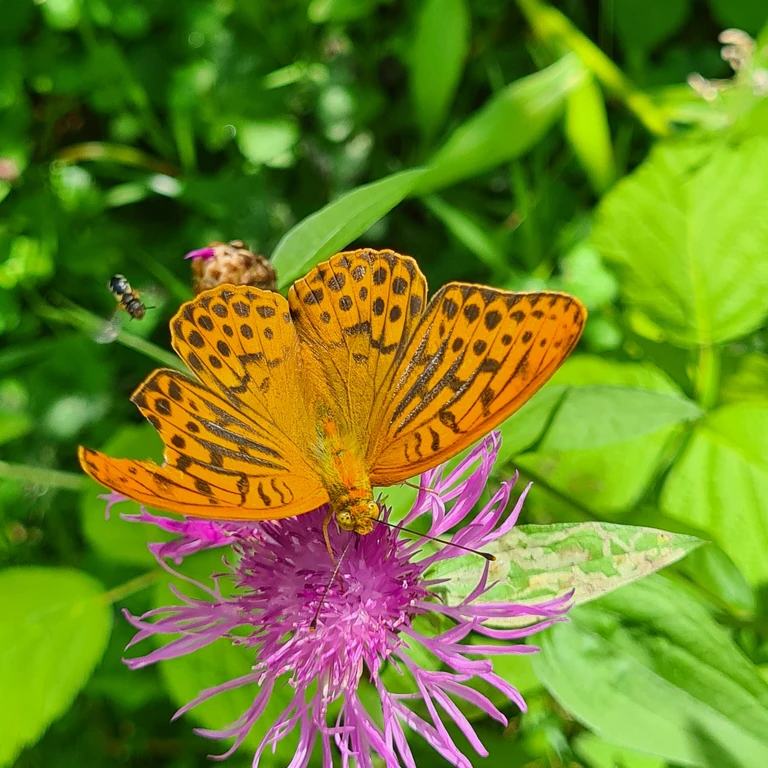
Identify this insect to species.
Argynnis paphia
